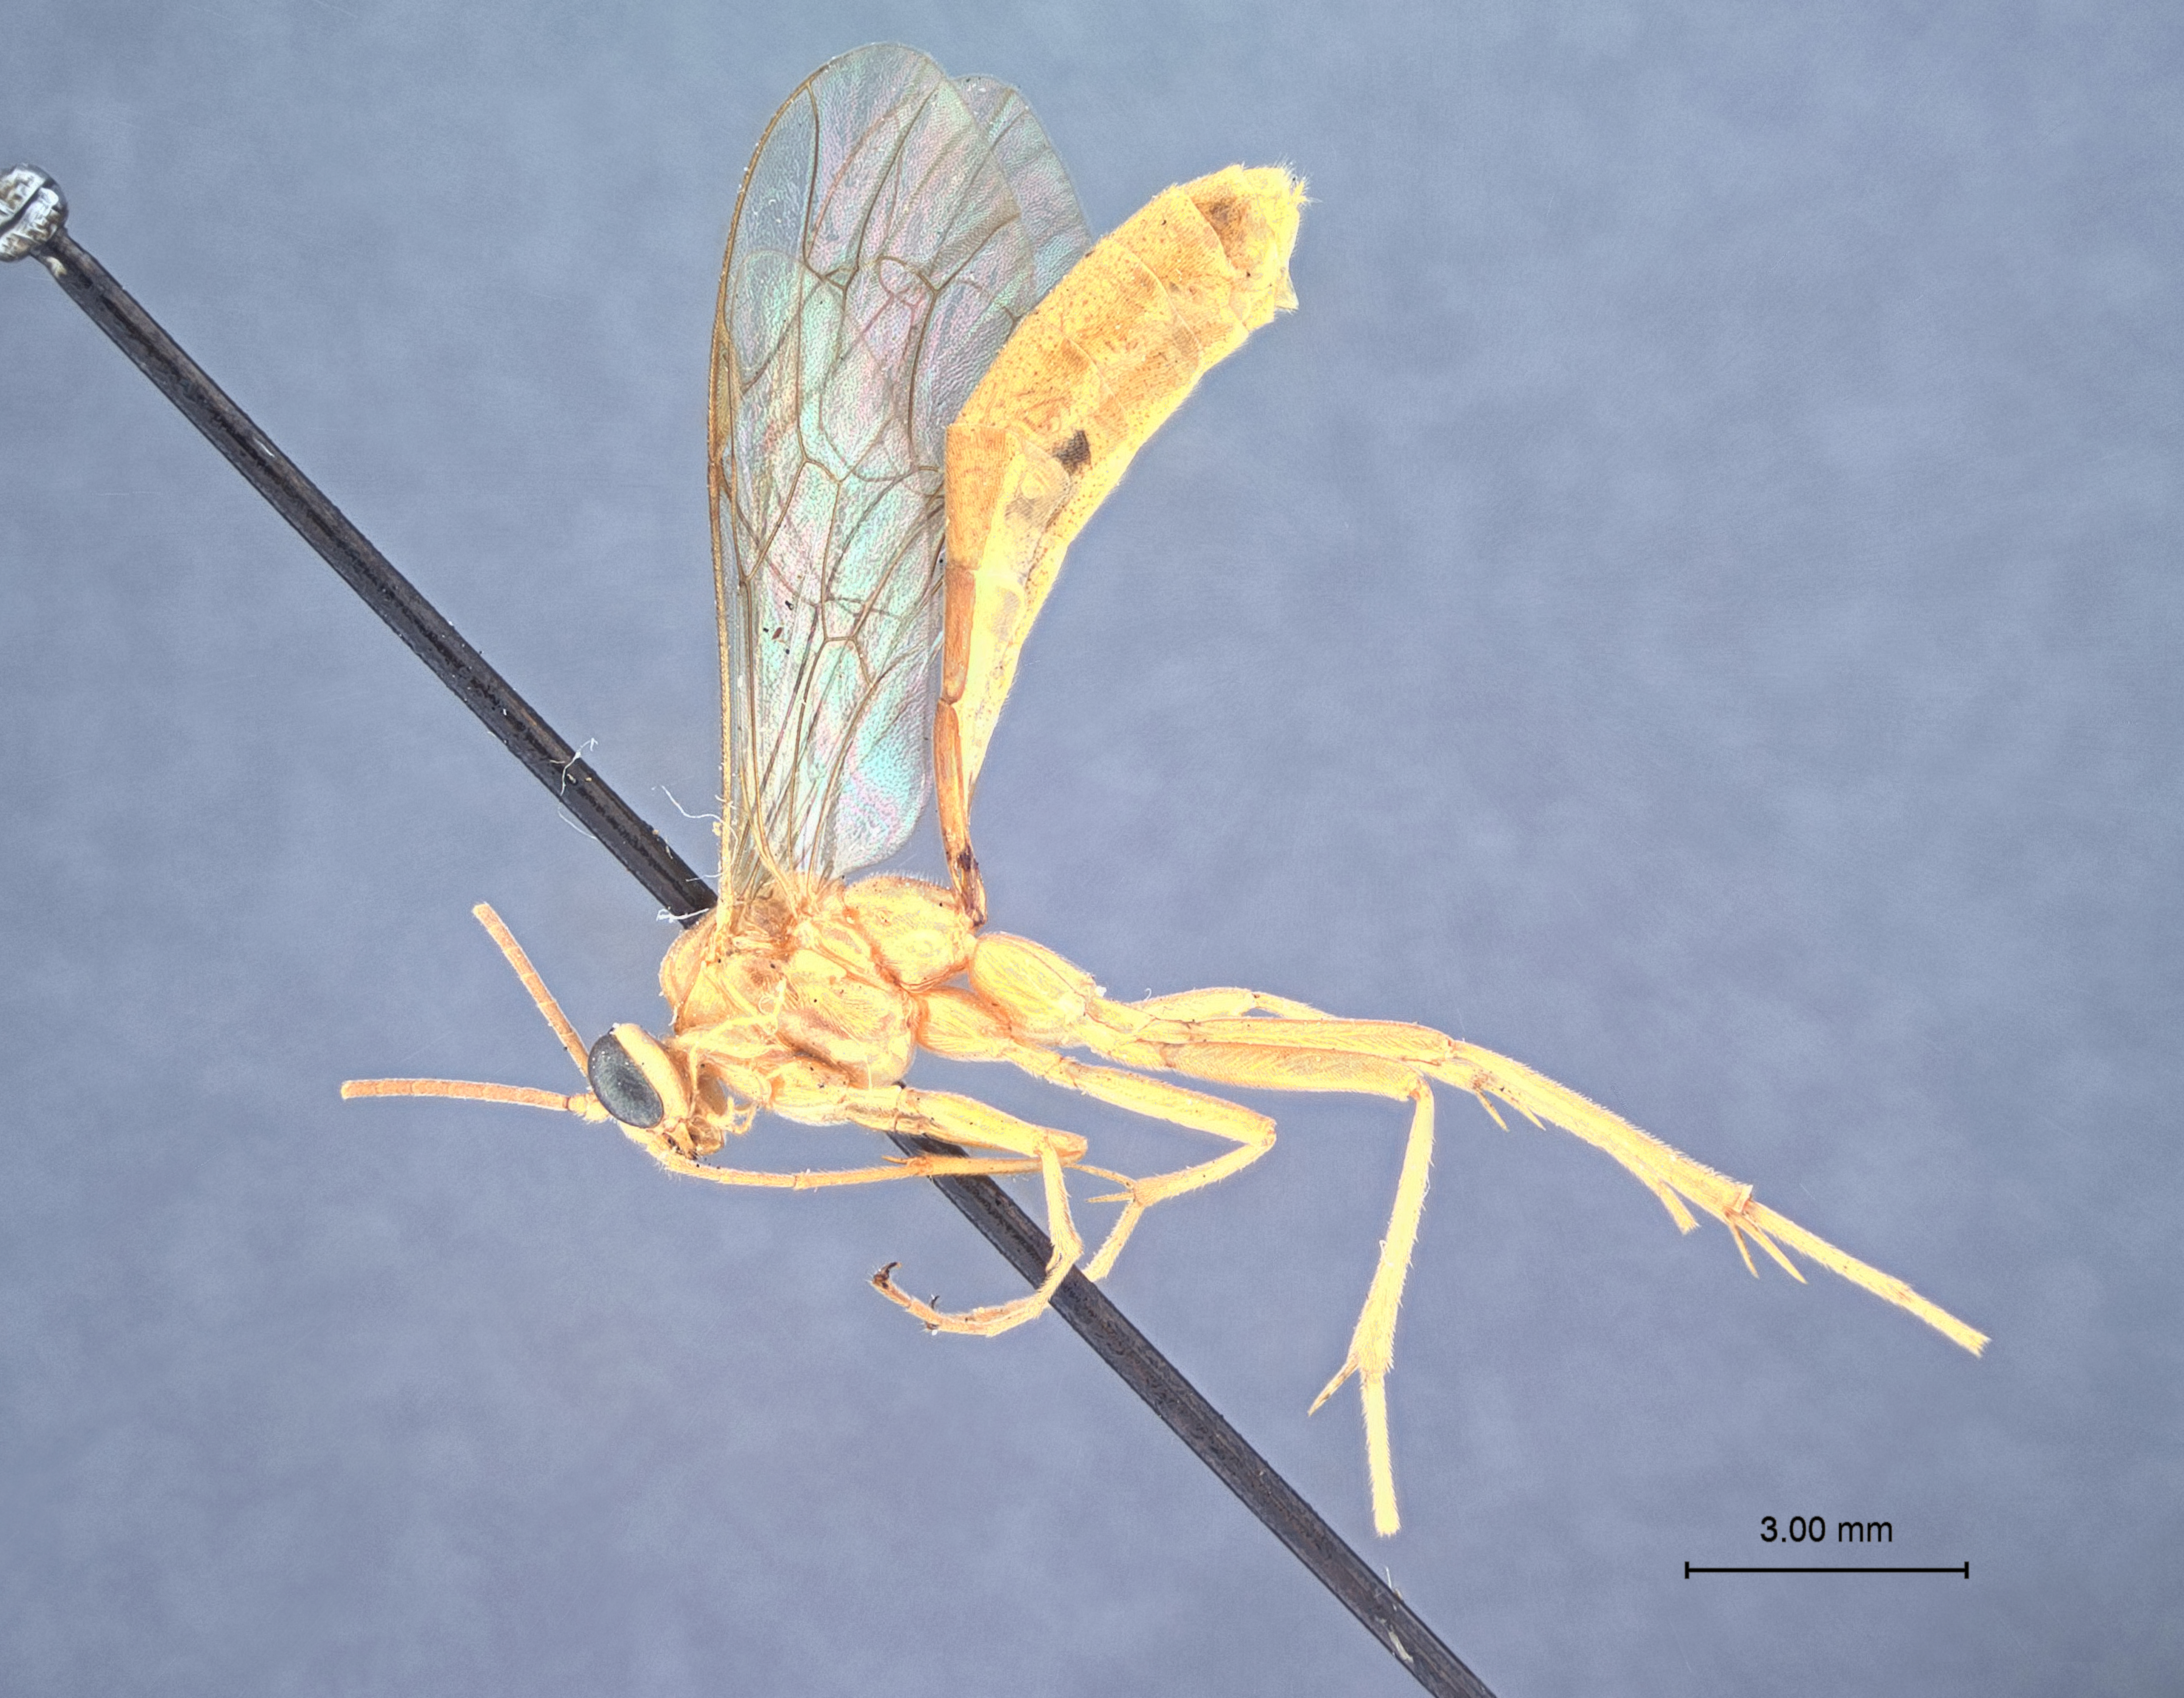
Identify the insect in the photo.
Netelia calvus
